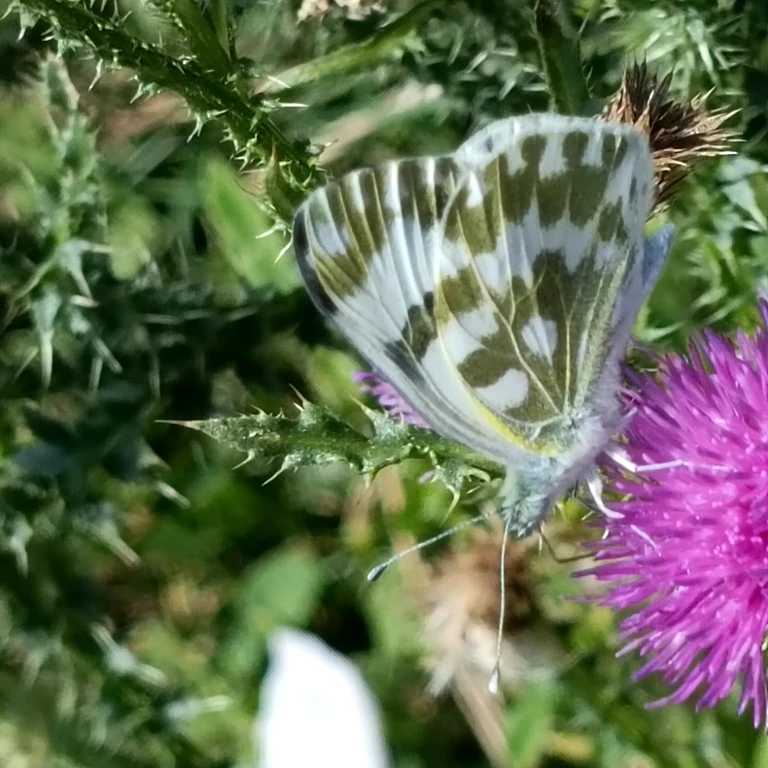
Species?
Pontia edusa
